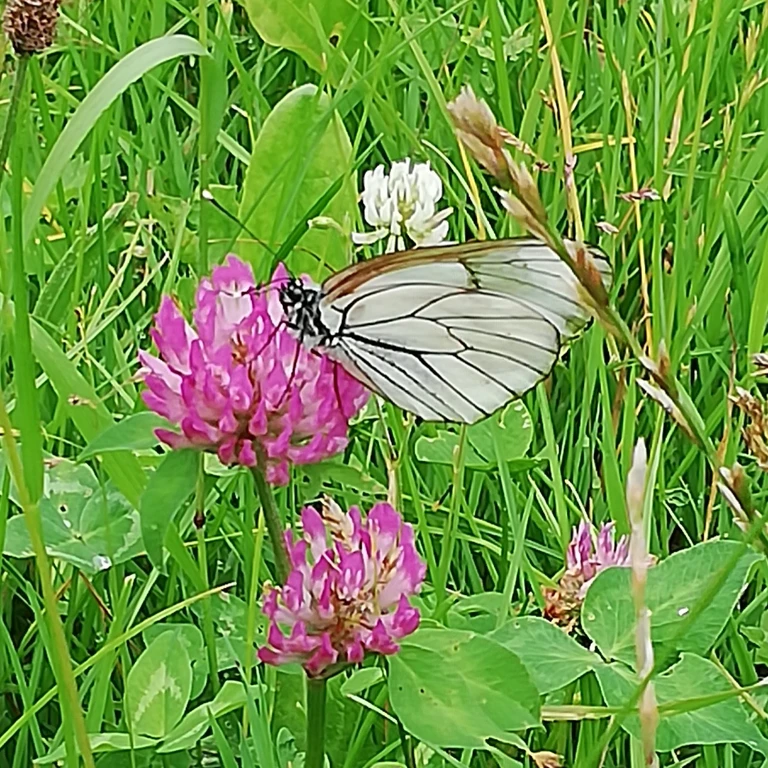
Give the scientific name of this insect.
Aporia crataegi
